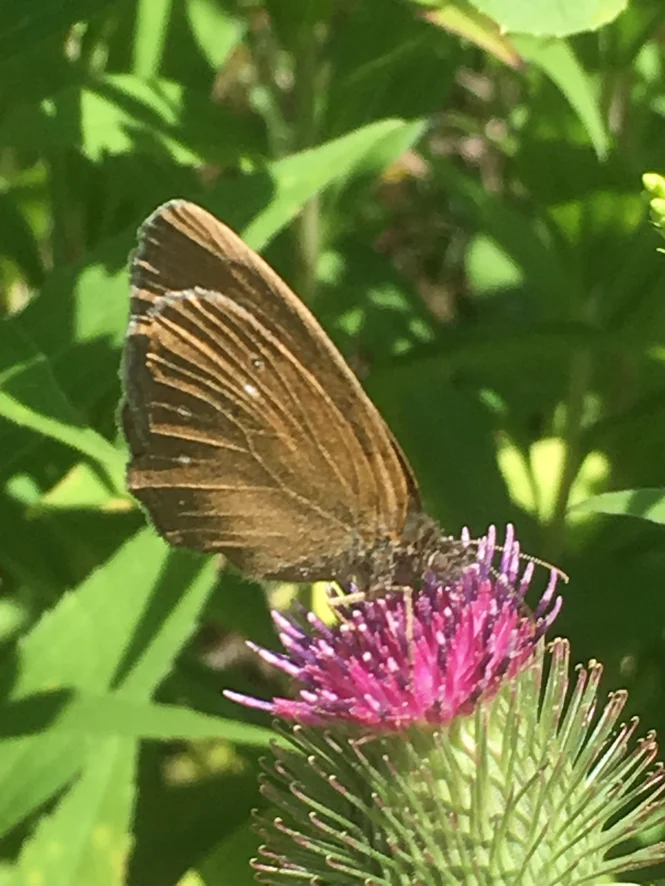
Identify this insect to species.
Aphantopus hyperantus
